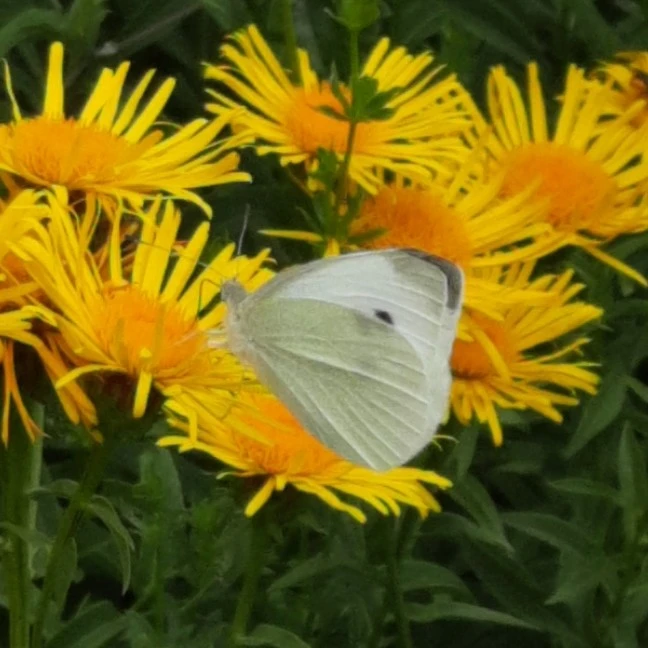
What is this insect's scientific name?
Pieris rapae
